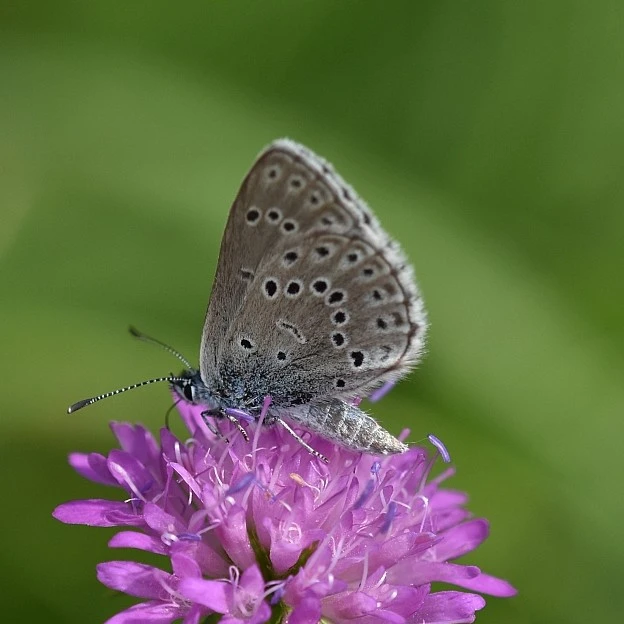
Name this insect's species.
Phengaris alcon/rebeli
